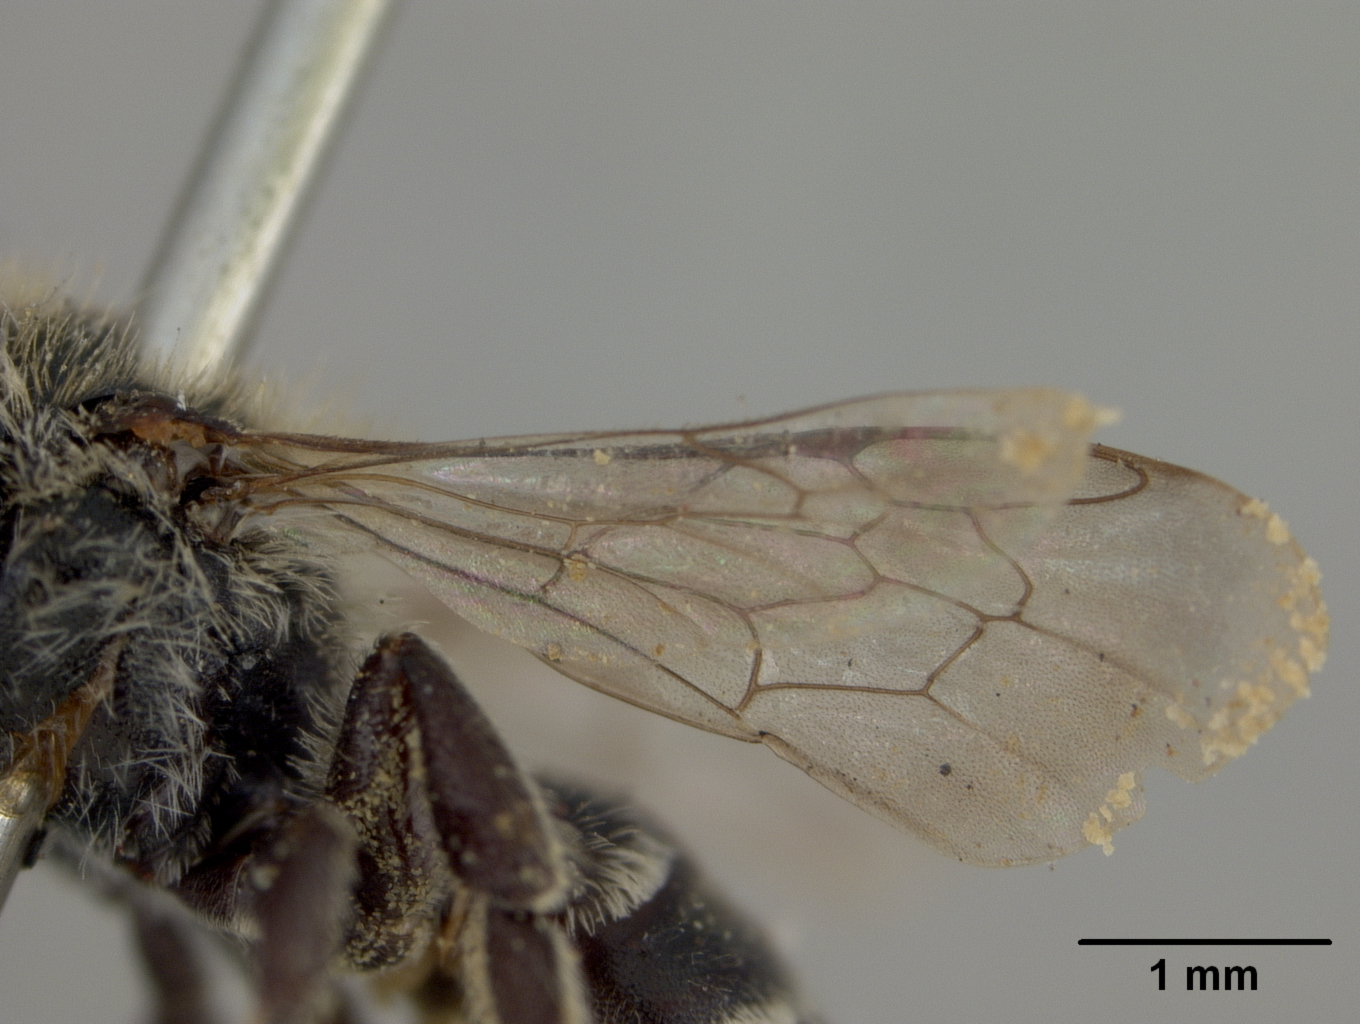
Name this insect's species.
Osmia besseyae
